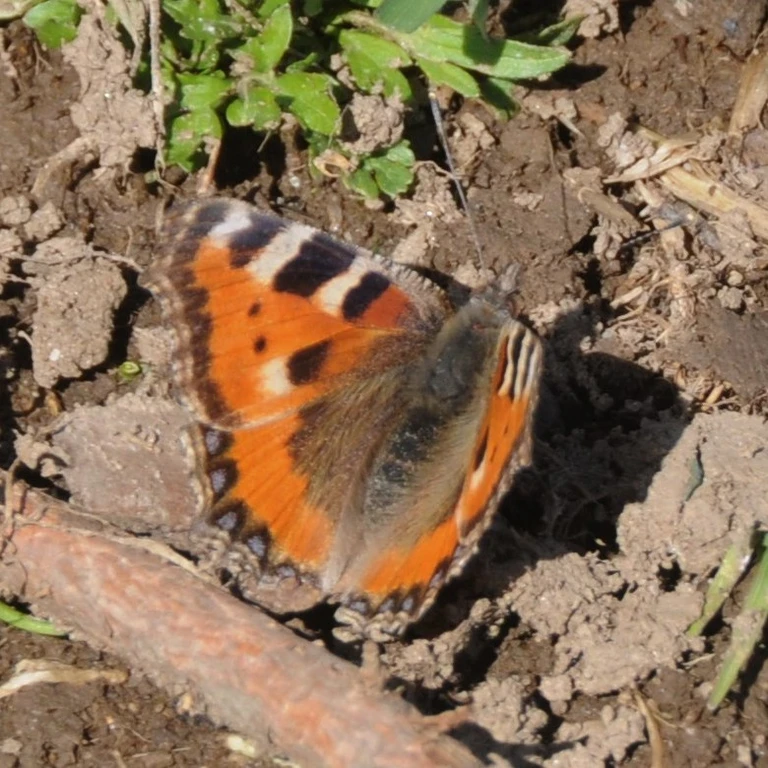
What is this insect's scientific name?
Aglais urticae
